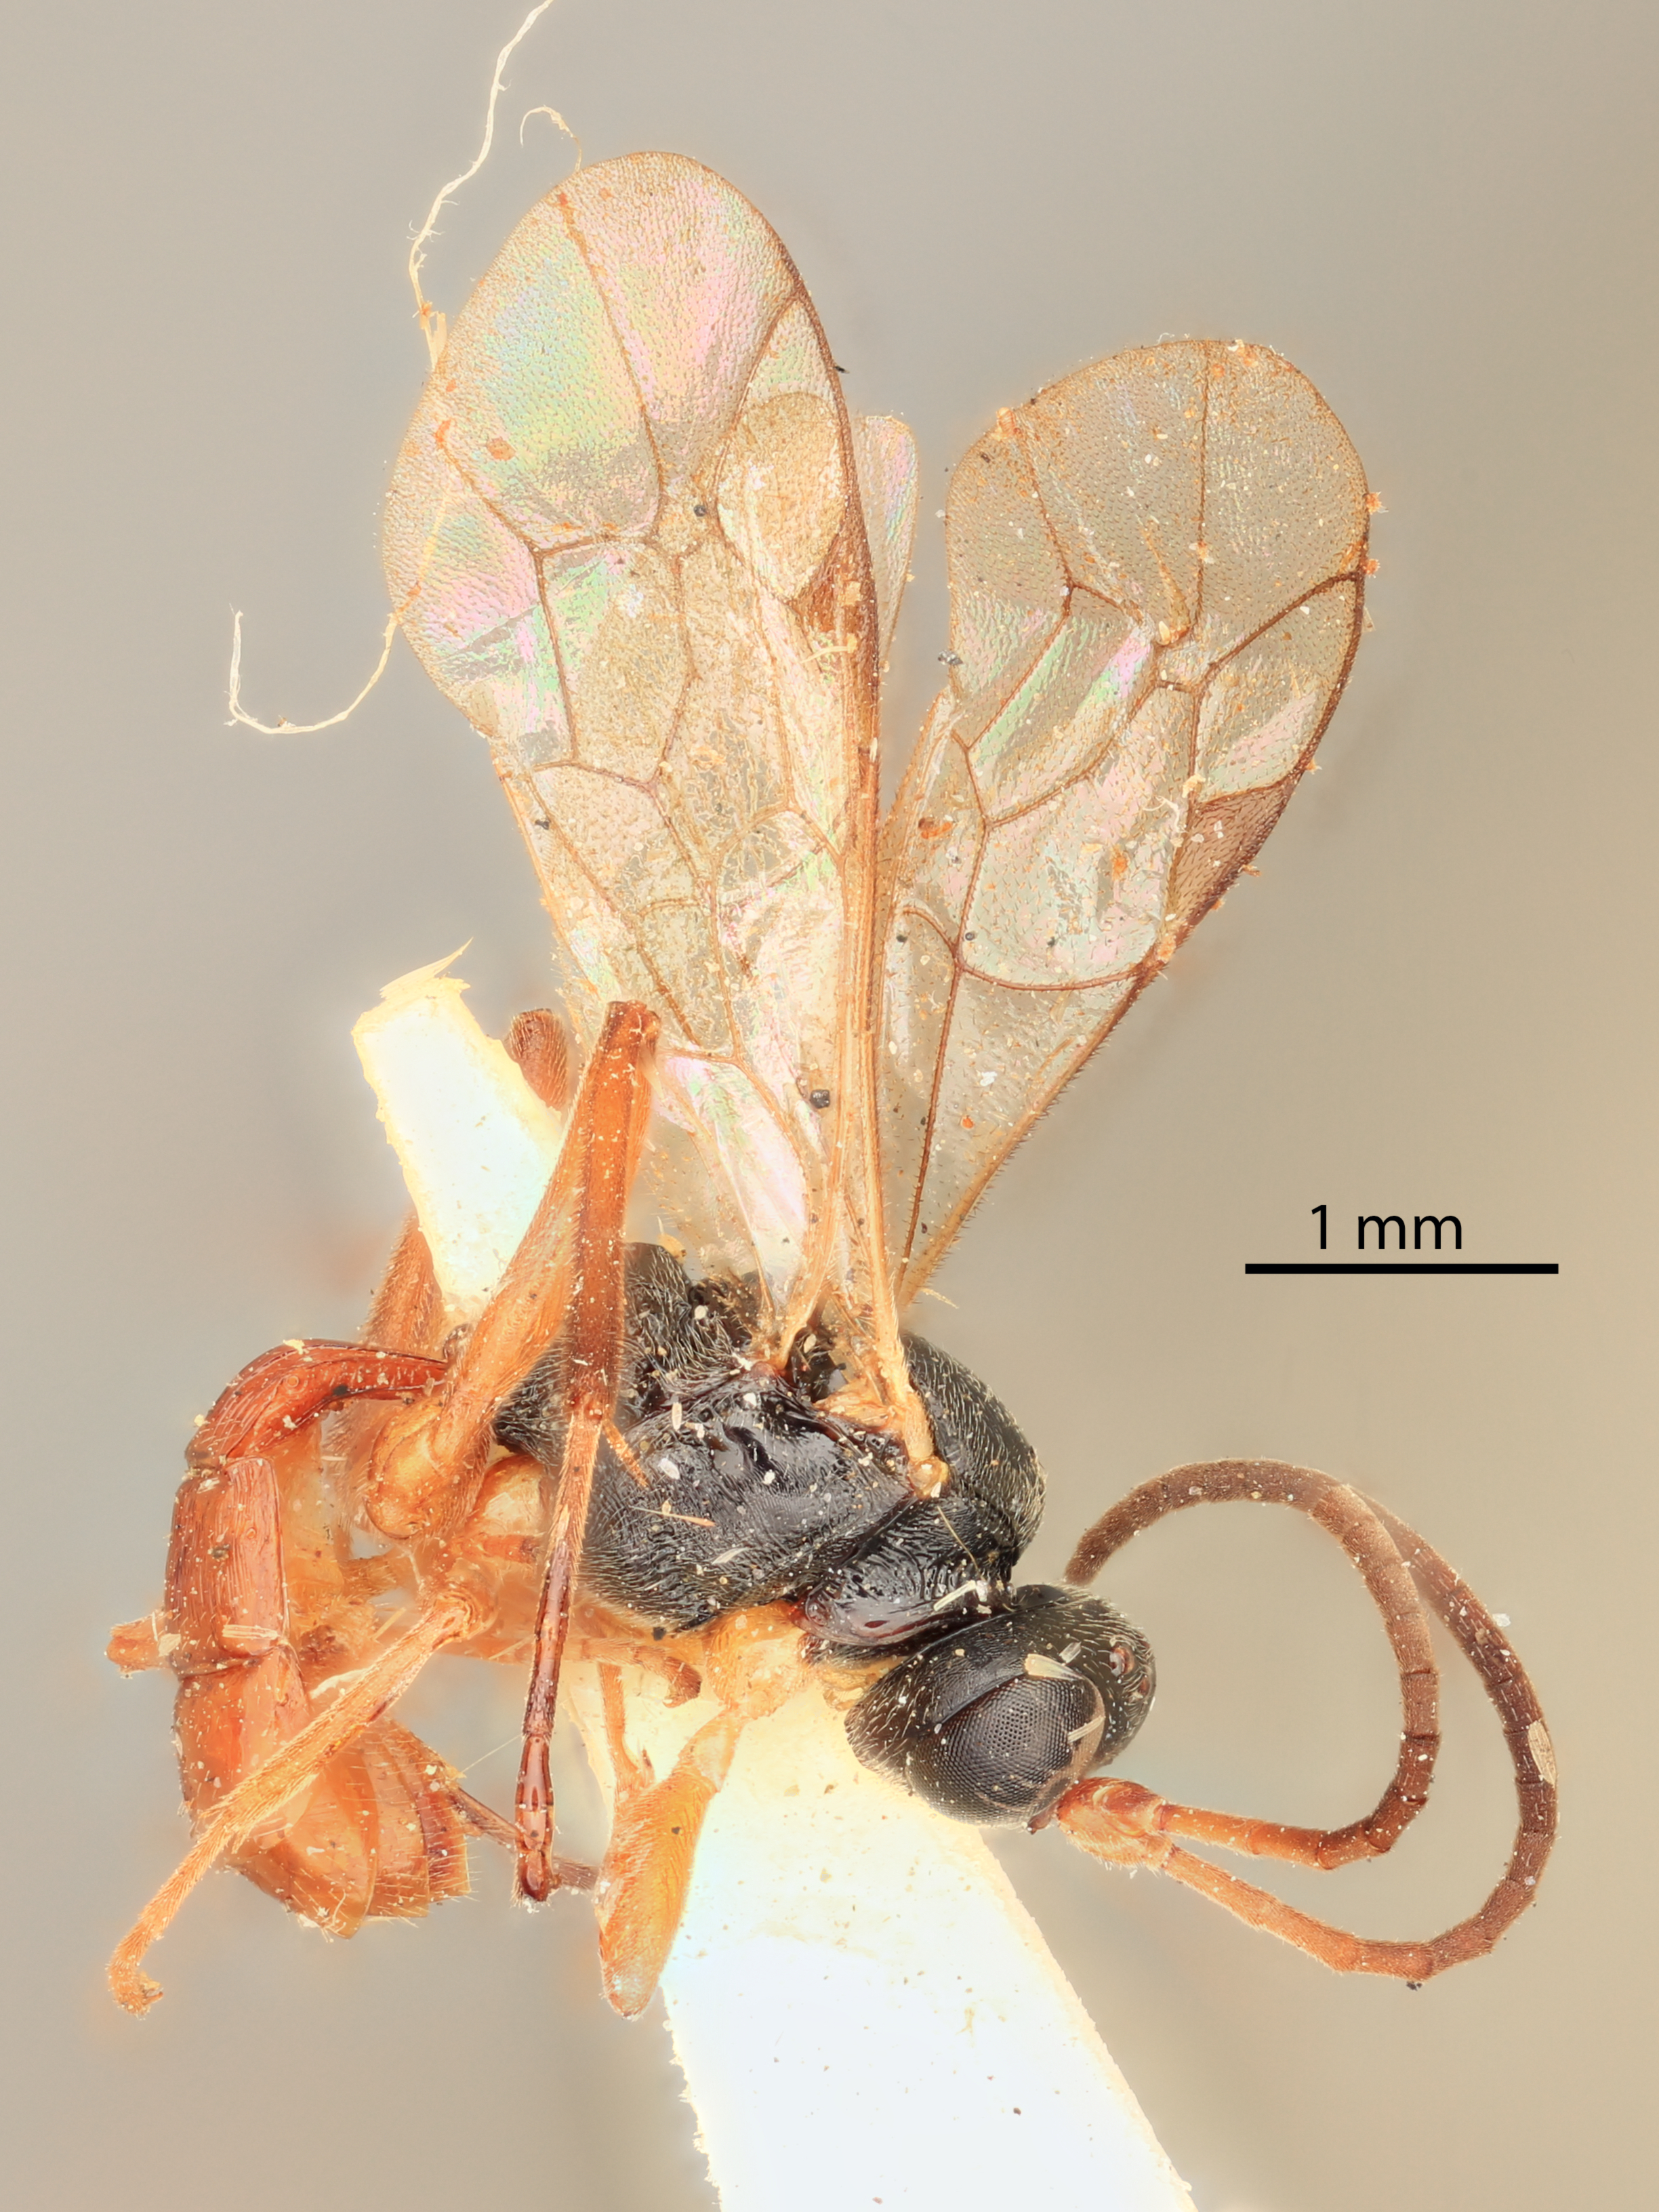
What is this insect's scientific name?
Hemiteles orbiformis
